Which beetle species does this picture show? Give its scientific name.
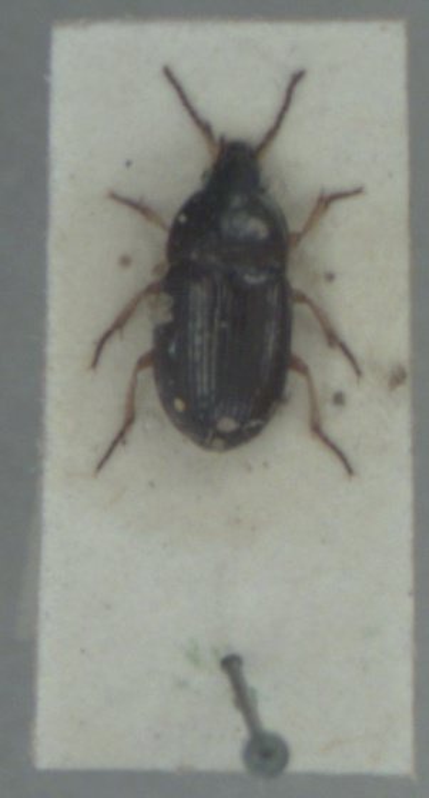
Amara lucida
